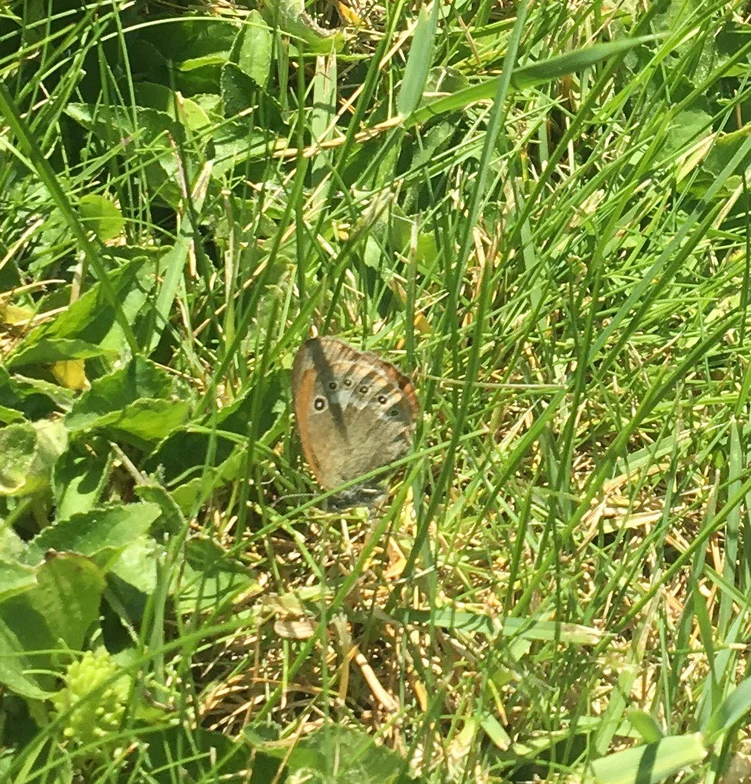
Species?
Coenonympha glycerion (also Coenonympha iphis)
